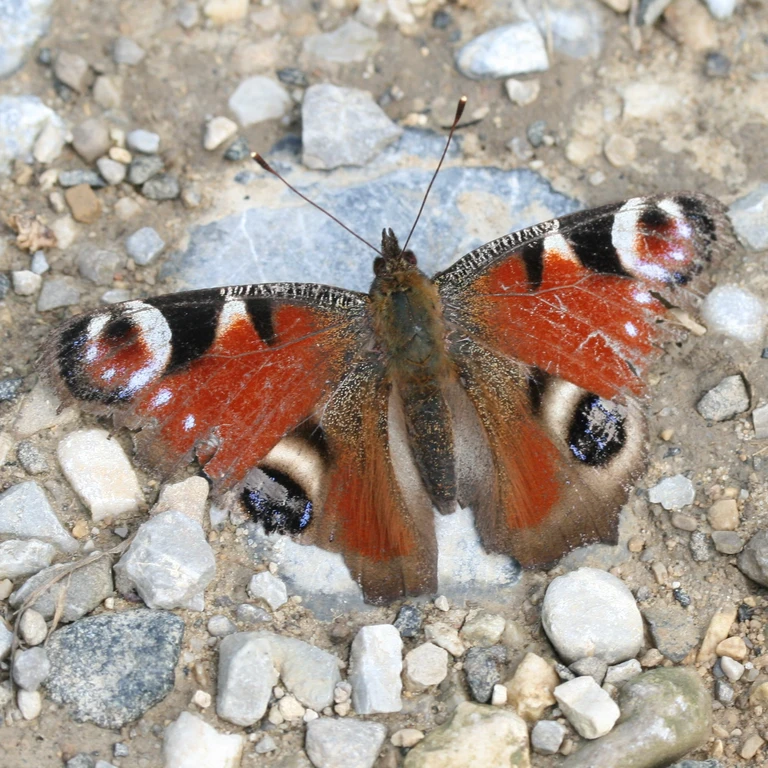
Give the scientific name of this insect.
Aglais io
